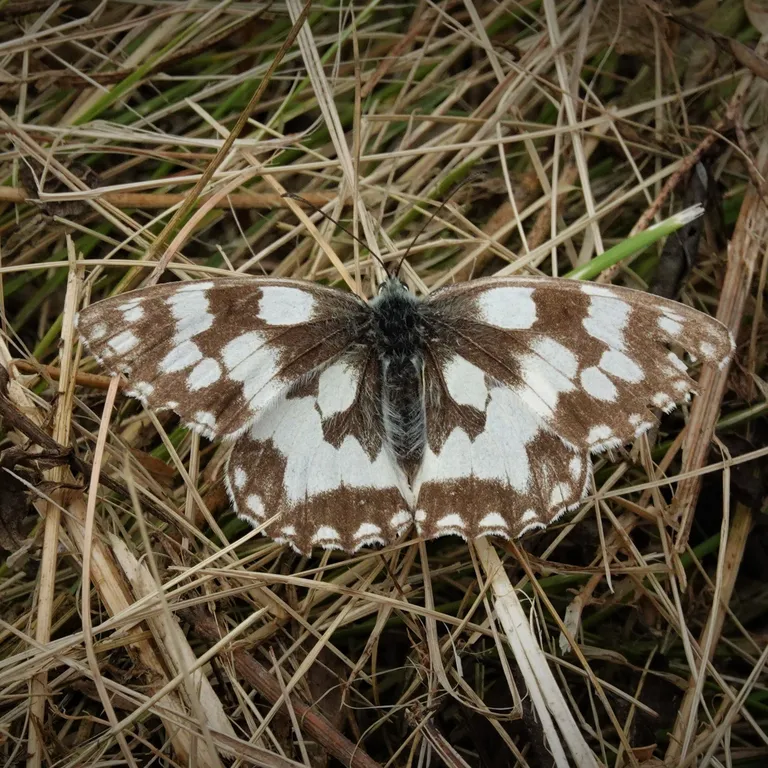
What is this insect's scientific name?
Melanargia galathea
